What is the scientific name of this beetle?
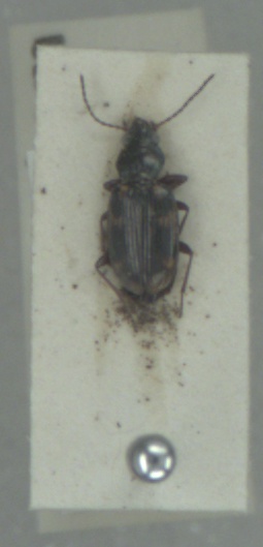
Bembidion varium
